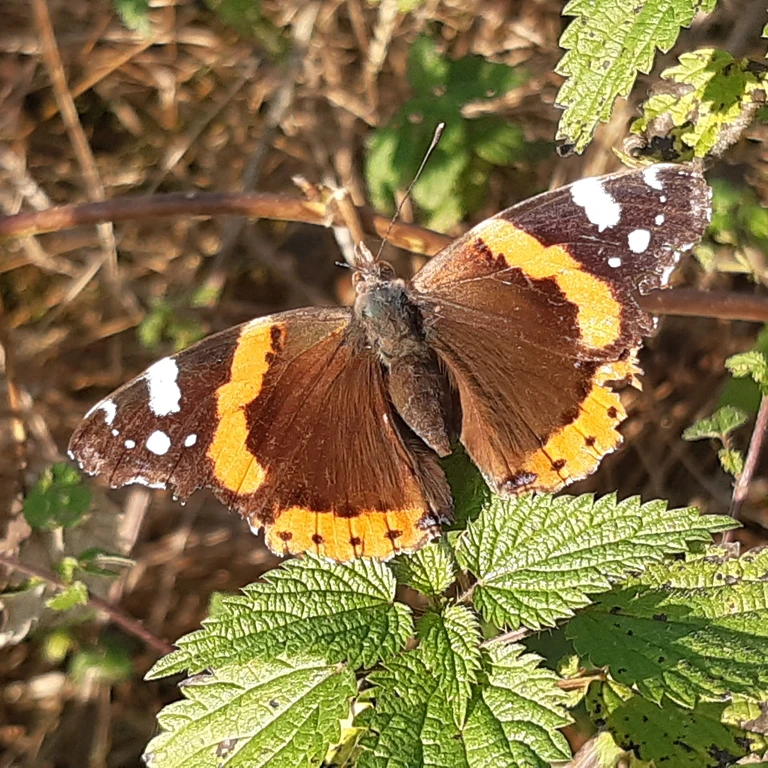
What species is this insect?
Vanessa atalanta
